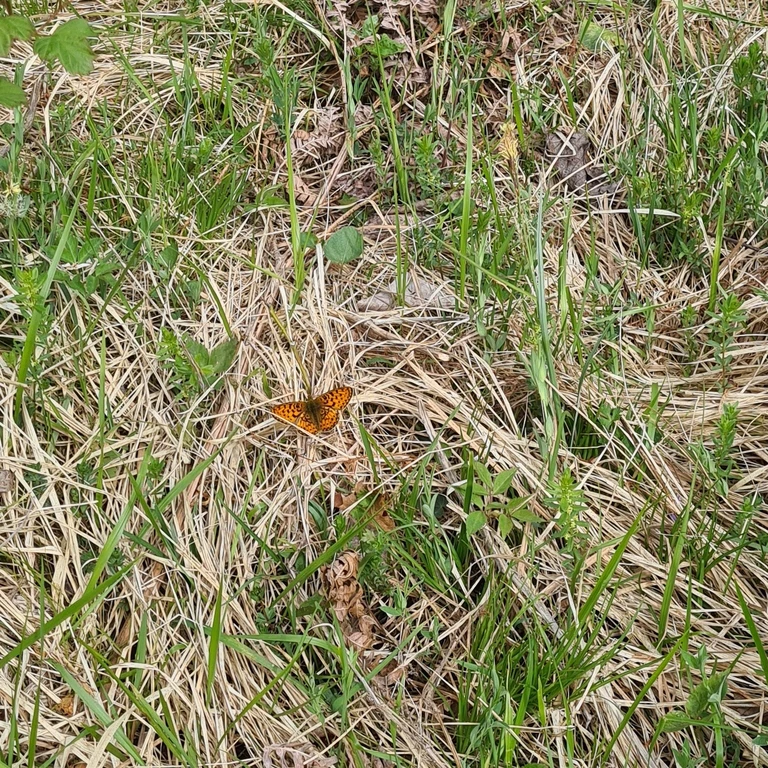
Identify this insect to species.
Boloria euphrosyne (also Clossiana euphrosyne)
